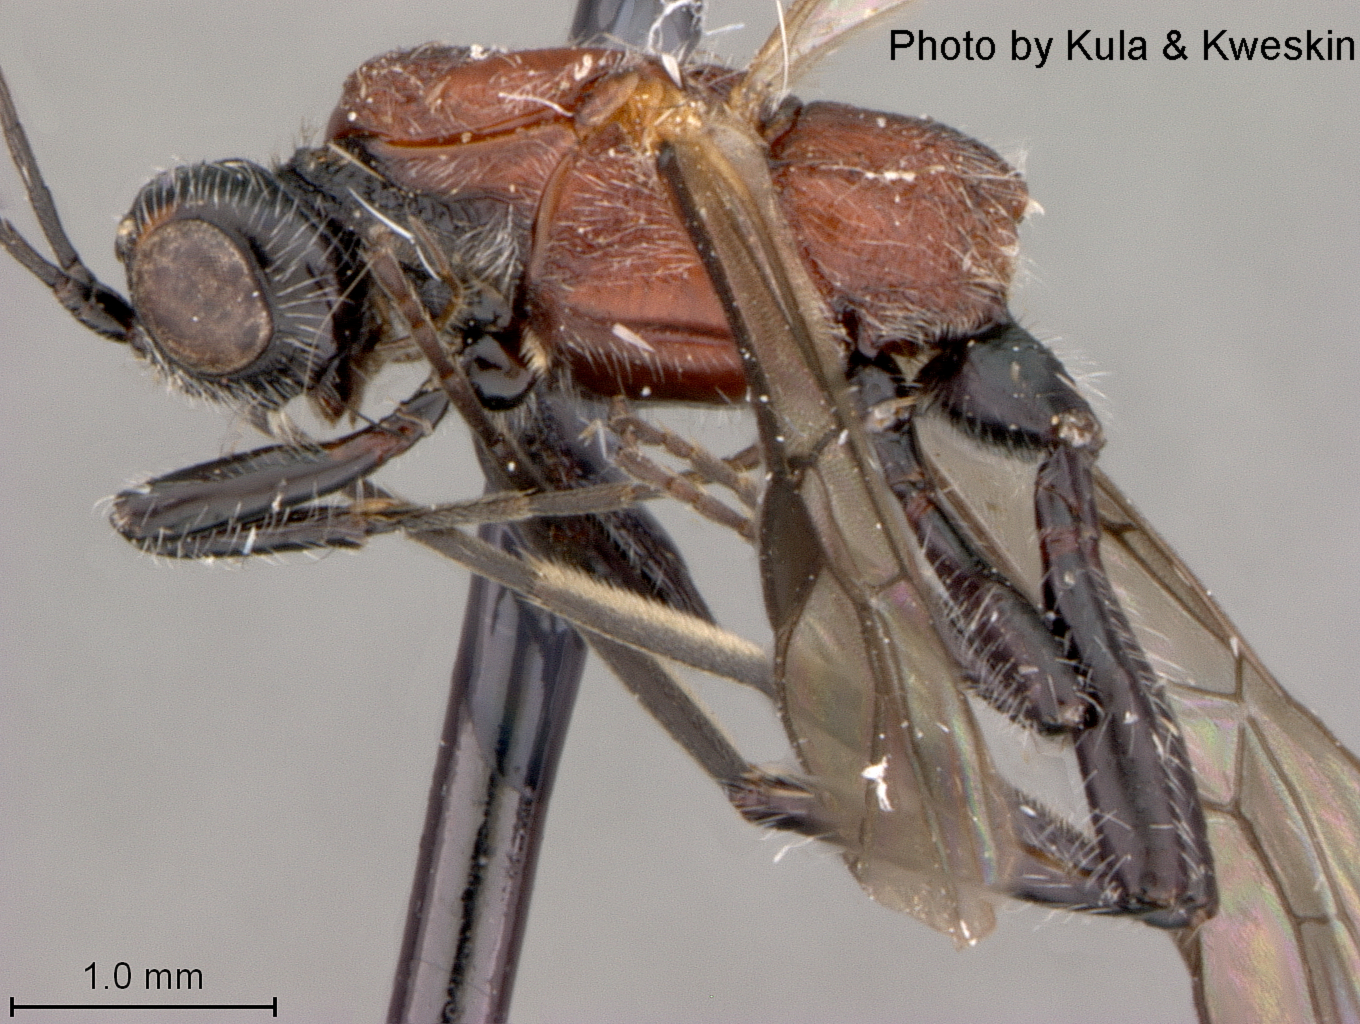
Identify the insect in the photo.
Acrophasmus rubronotum
